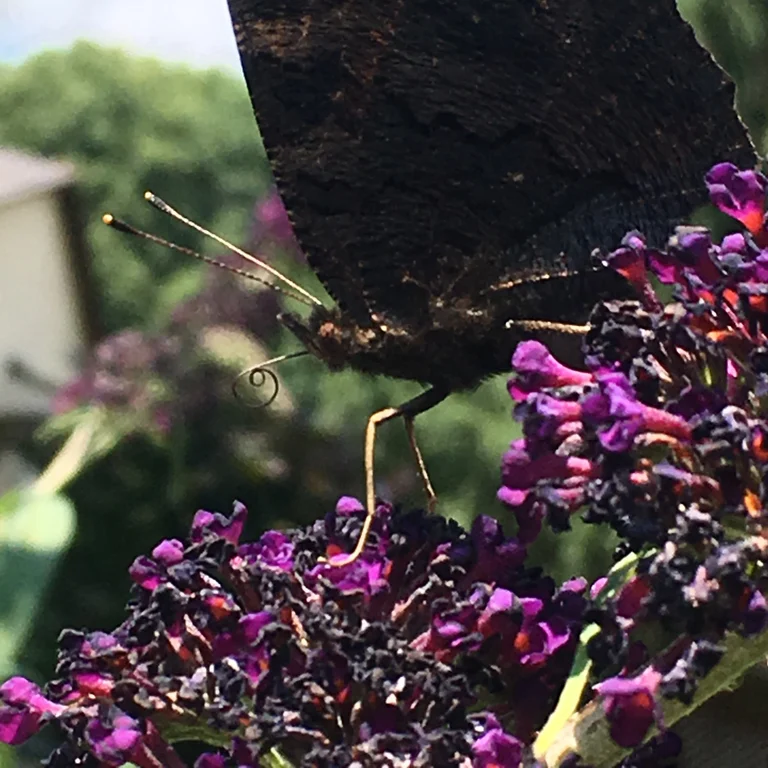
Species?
Aglais io
